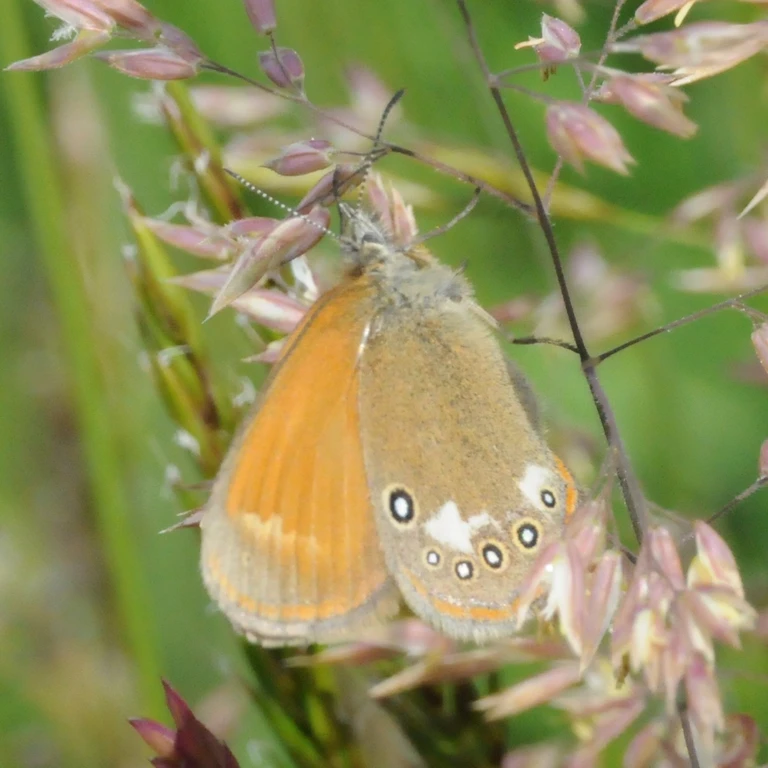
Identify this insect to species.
Coenonympha glycerion (also Coenonympha iphis)
